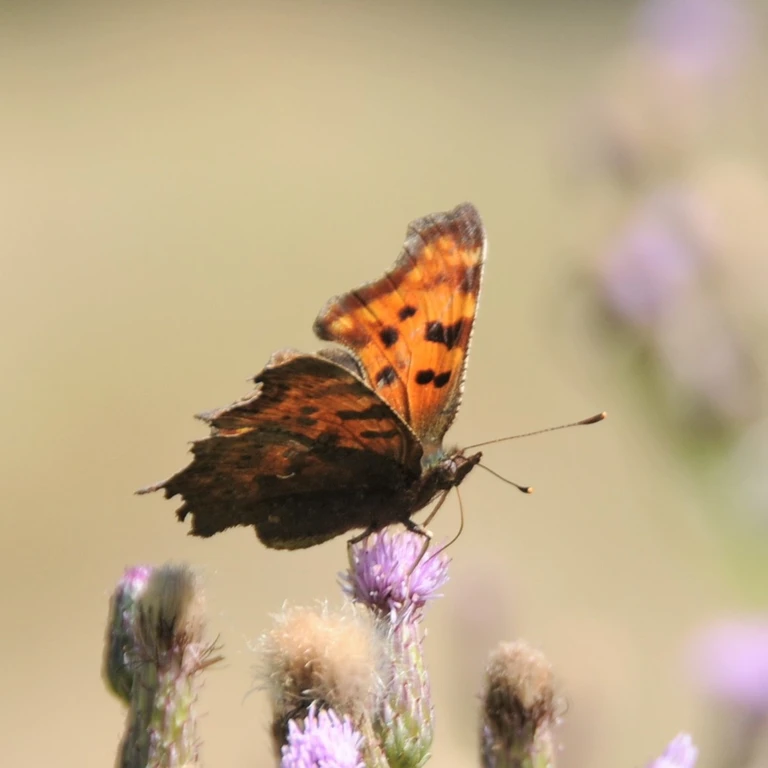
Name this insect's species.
Polygonia c-album
